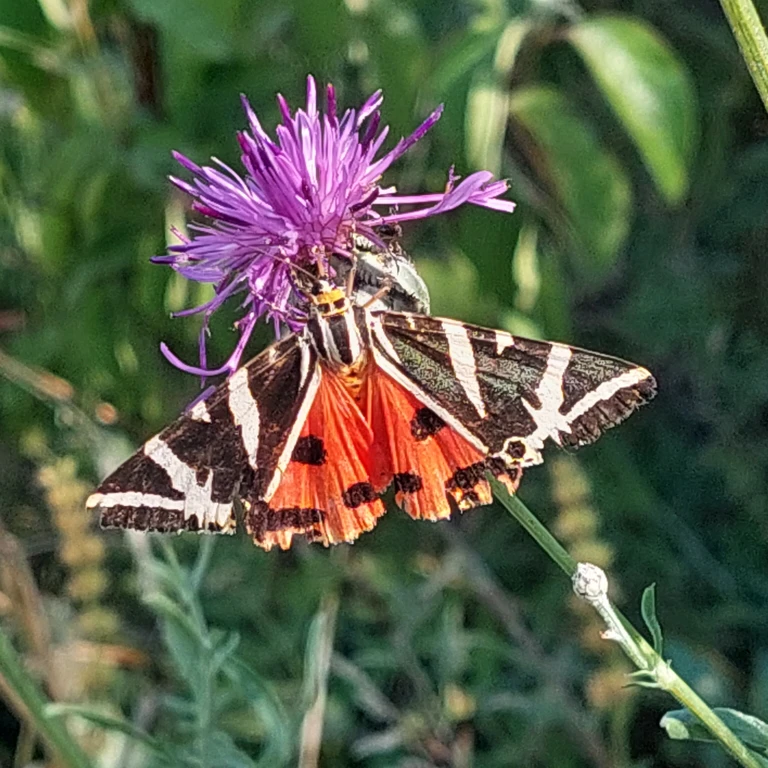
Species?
Euplagia quadripunctaria
